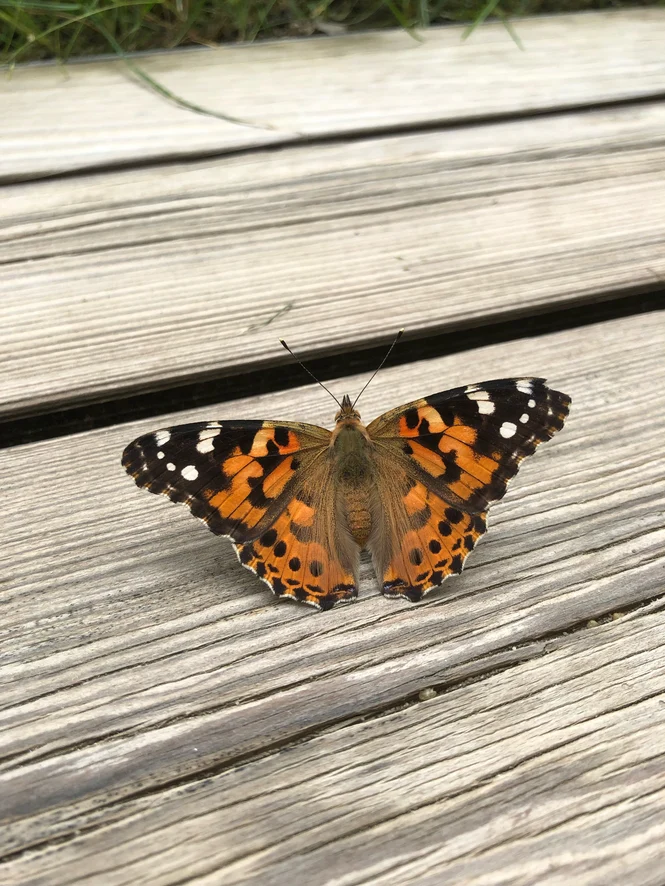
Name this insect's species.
Vanessa cardui
